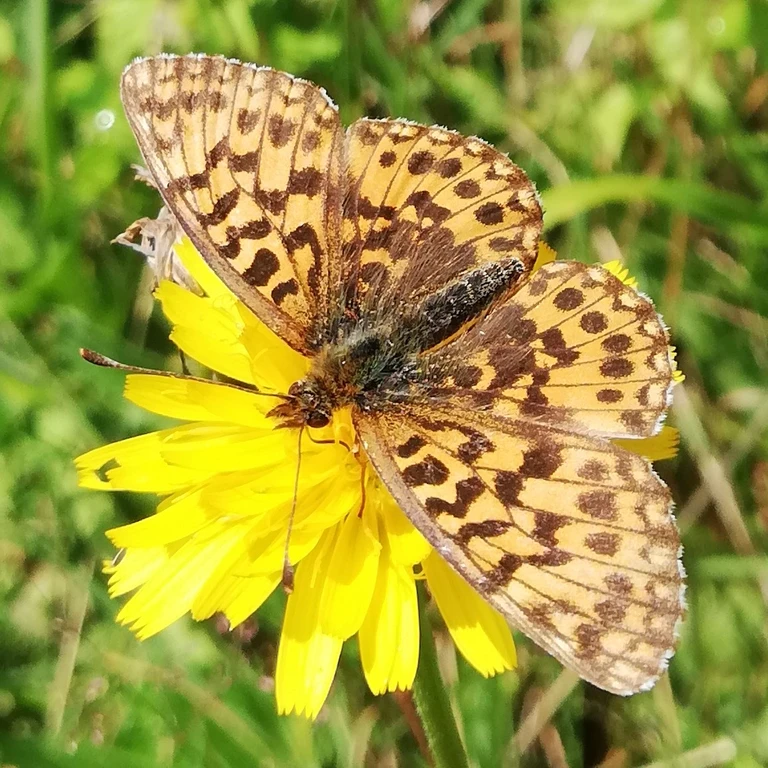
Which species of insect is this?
Boloria dia
